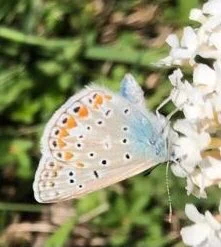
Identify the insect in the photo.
Polyommatus icarus
